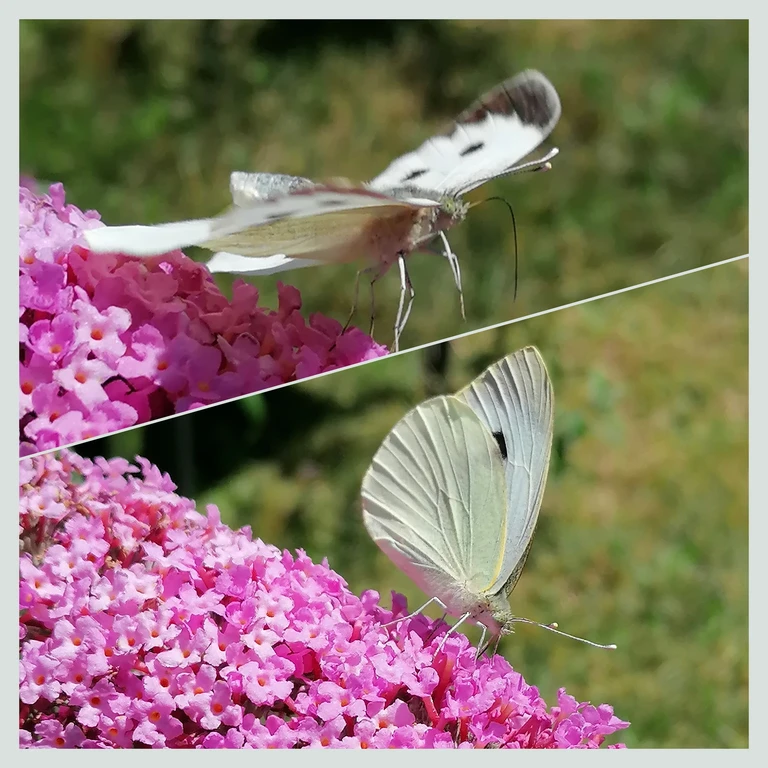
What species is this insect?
Pieris brassicae
